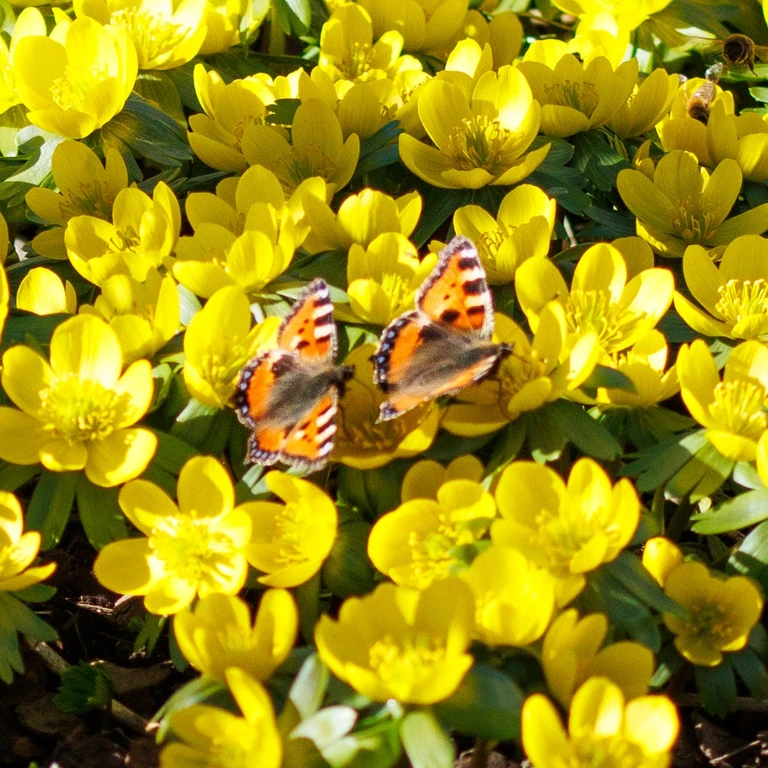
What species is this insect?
Aglais urticae
